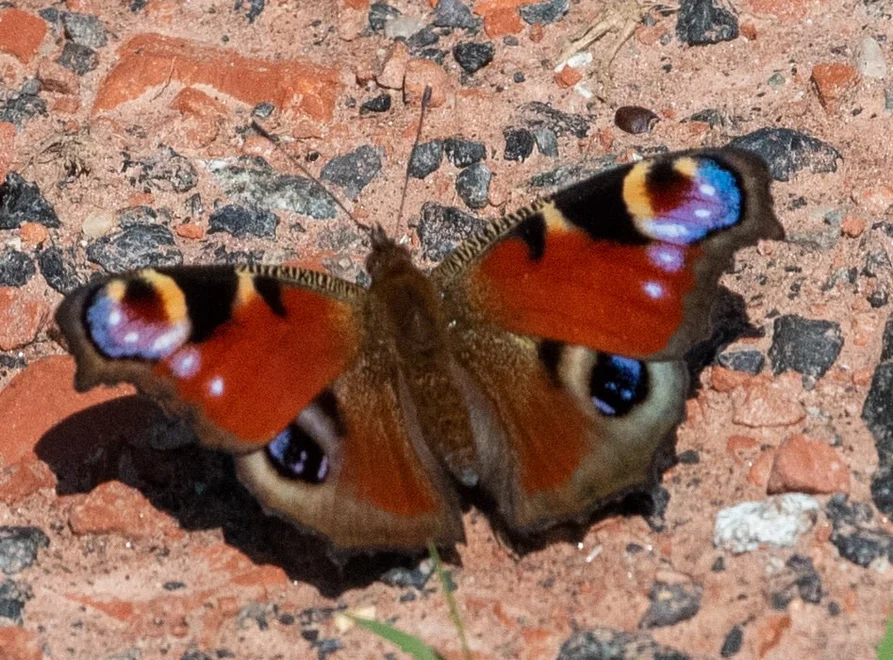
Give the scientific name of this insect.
Aglais io
